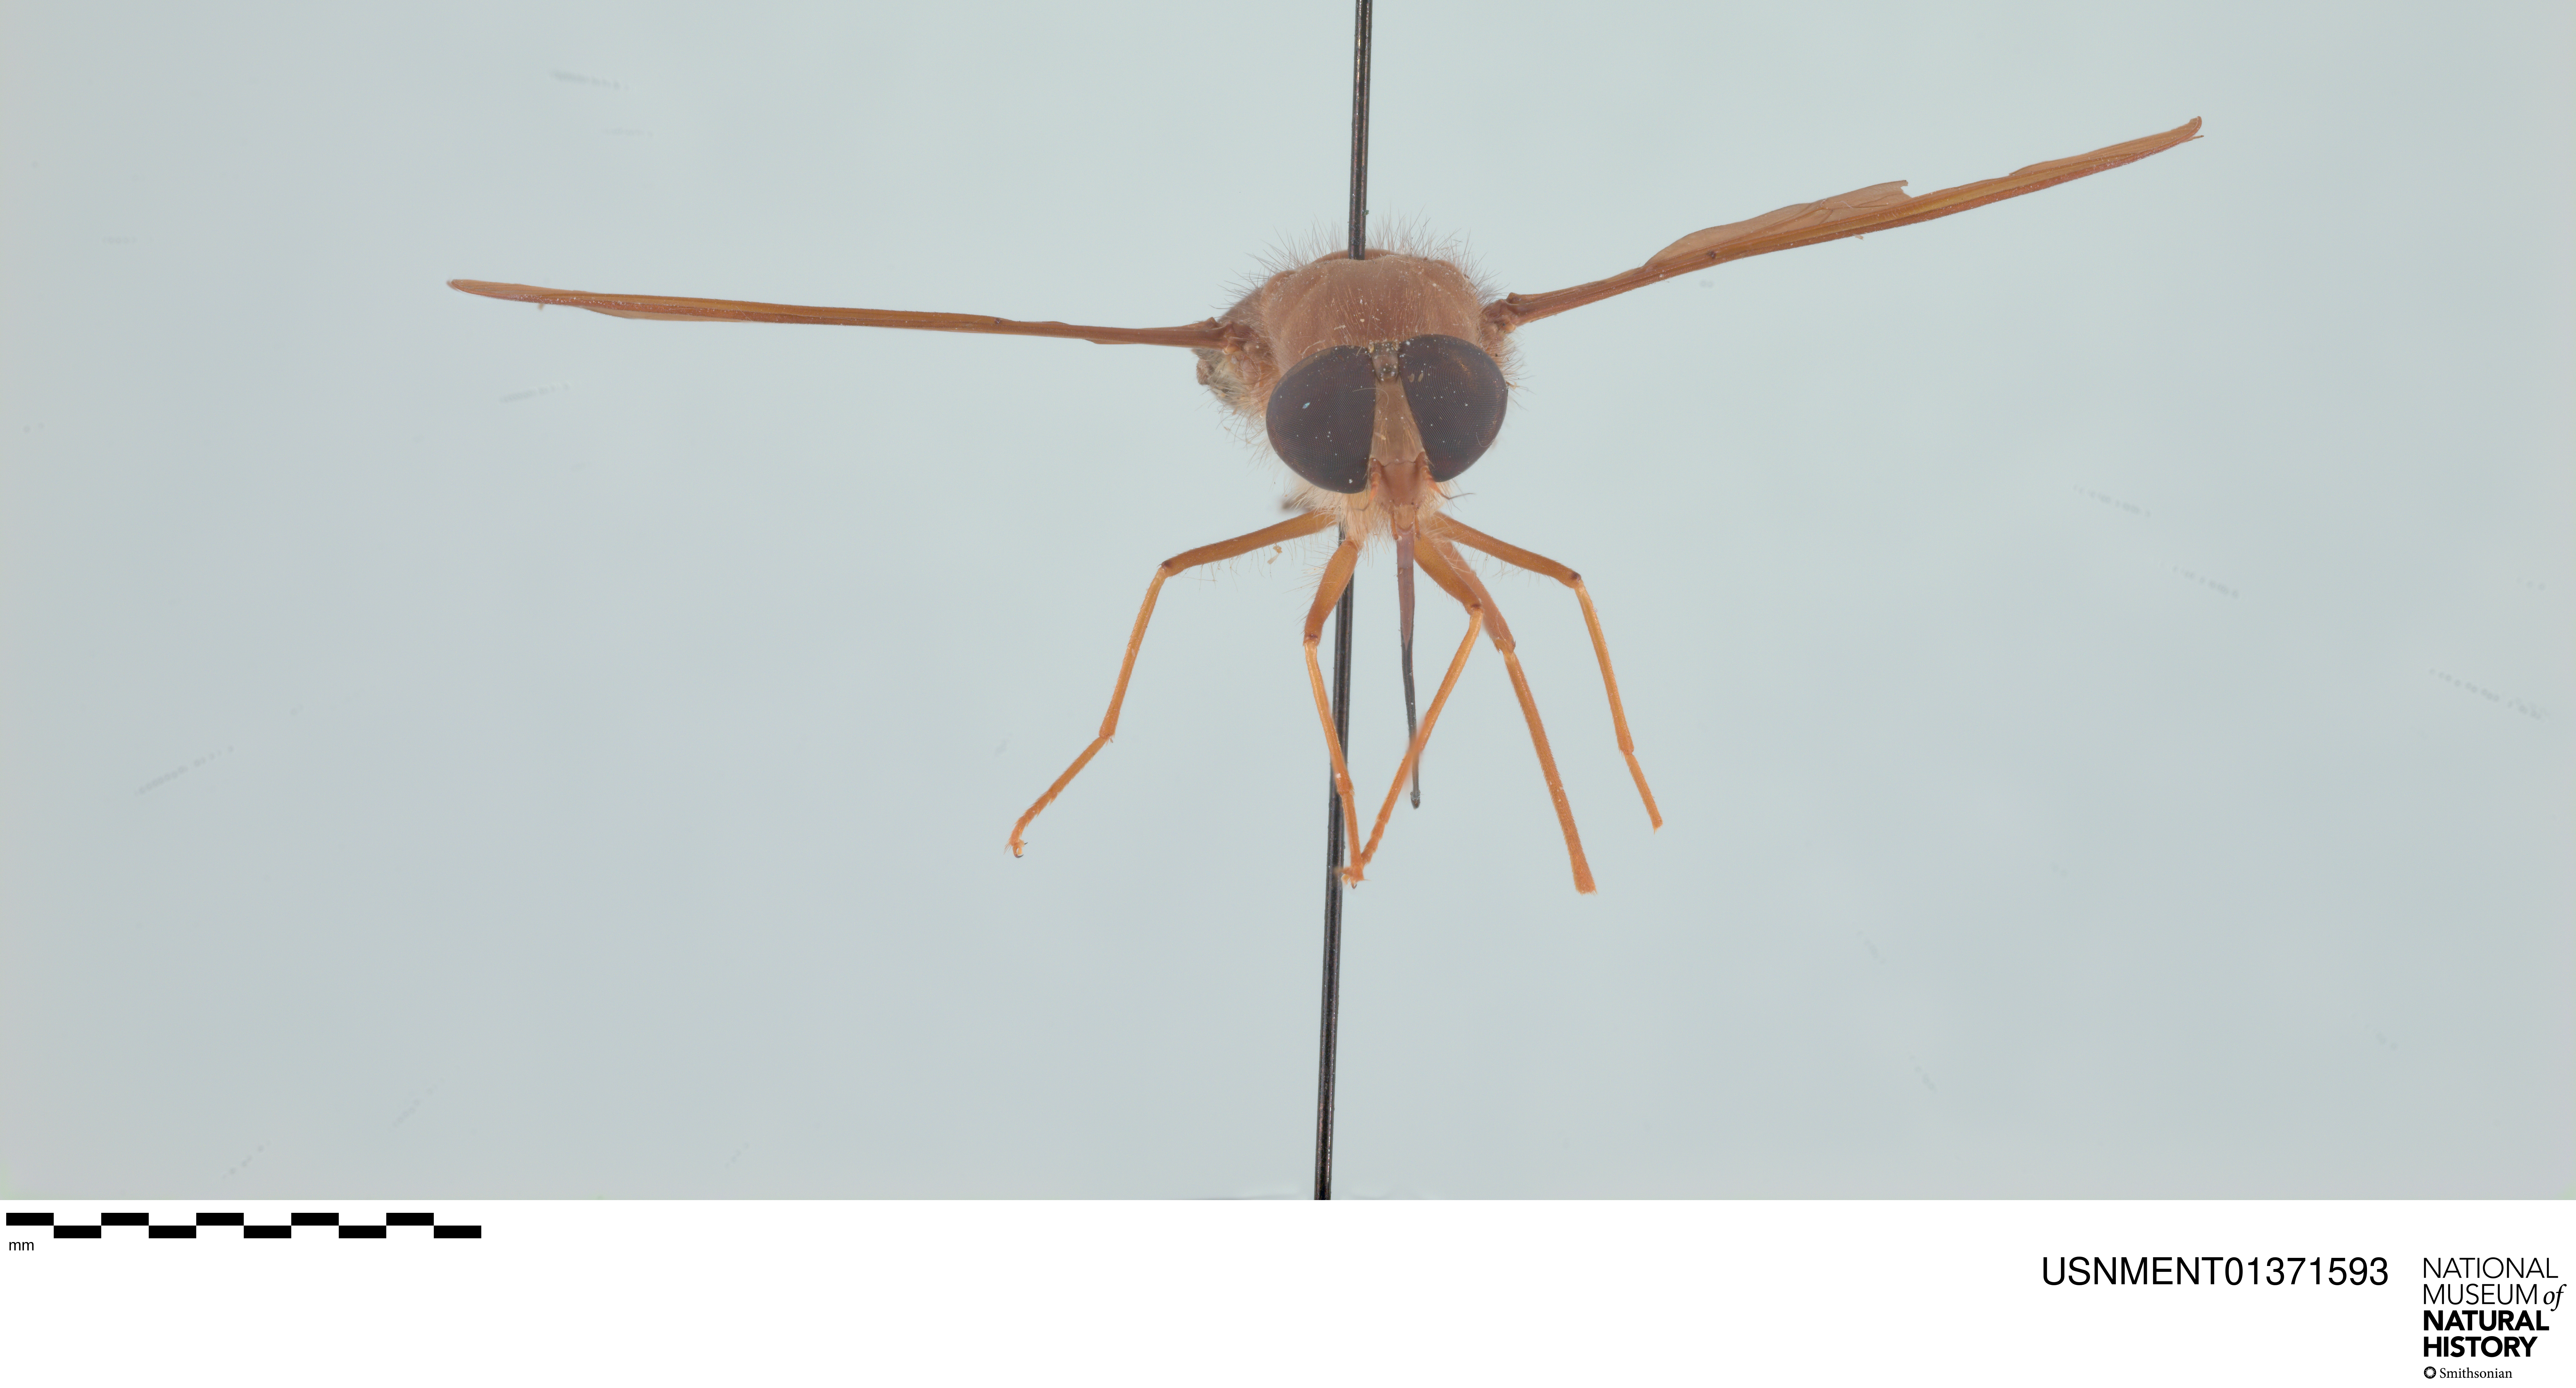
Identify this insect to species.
Stenobasipteron wiedemanni
